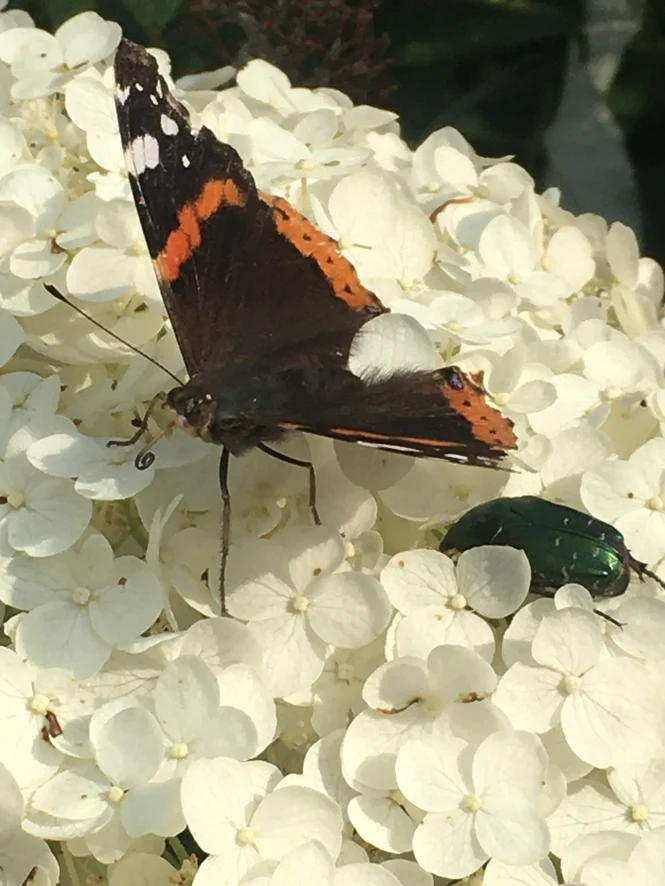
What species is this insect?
Vanessa atalanta
